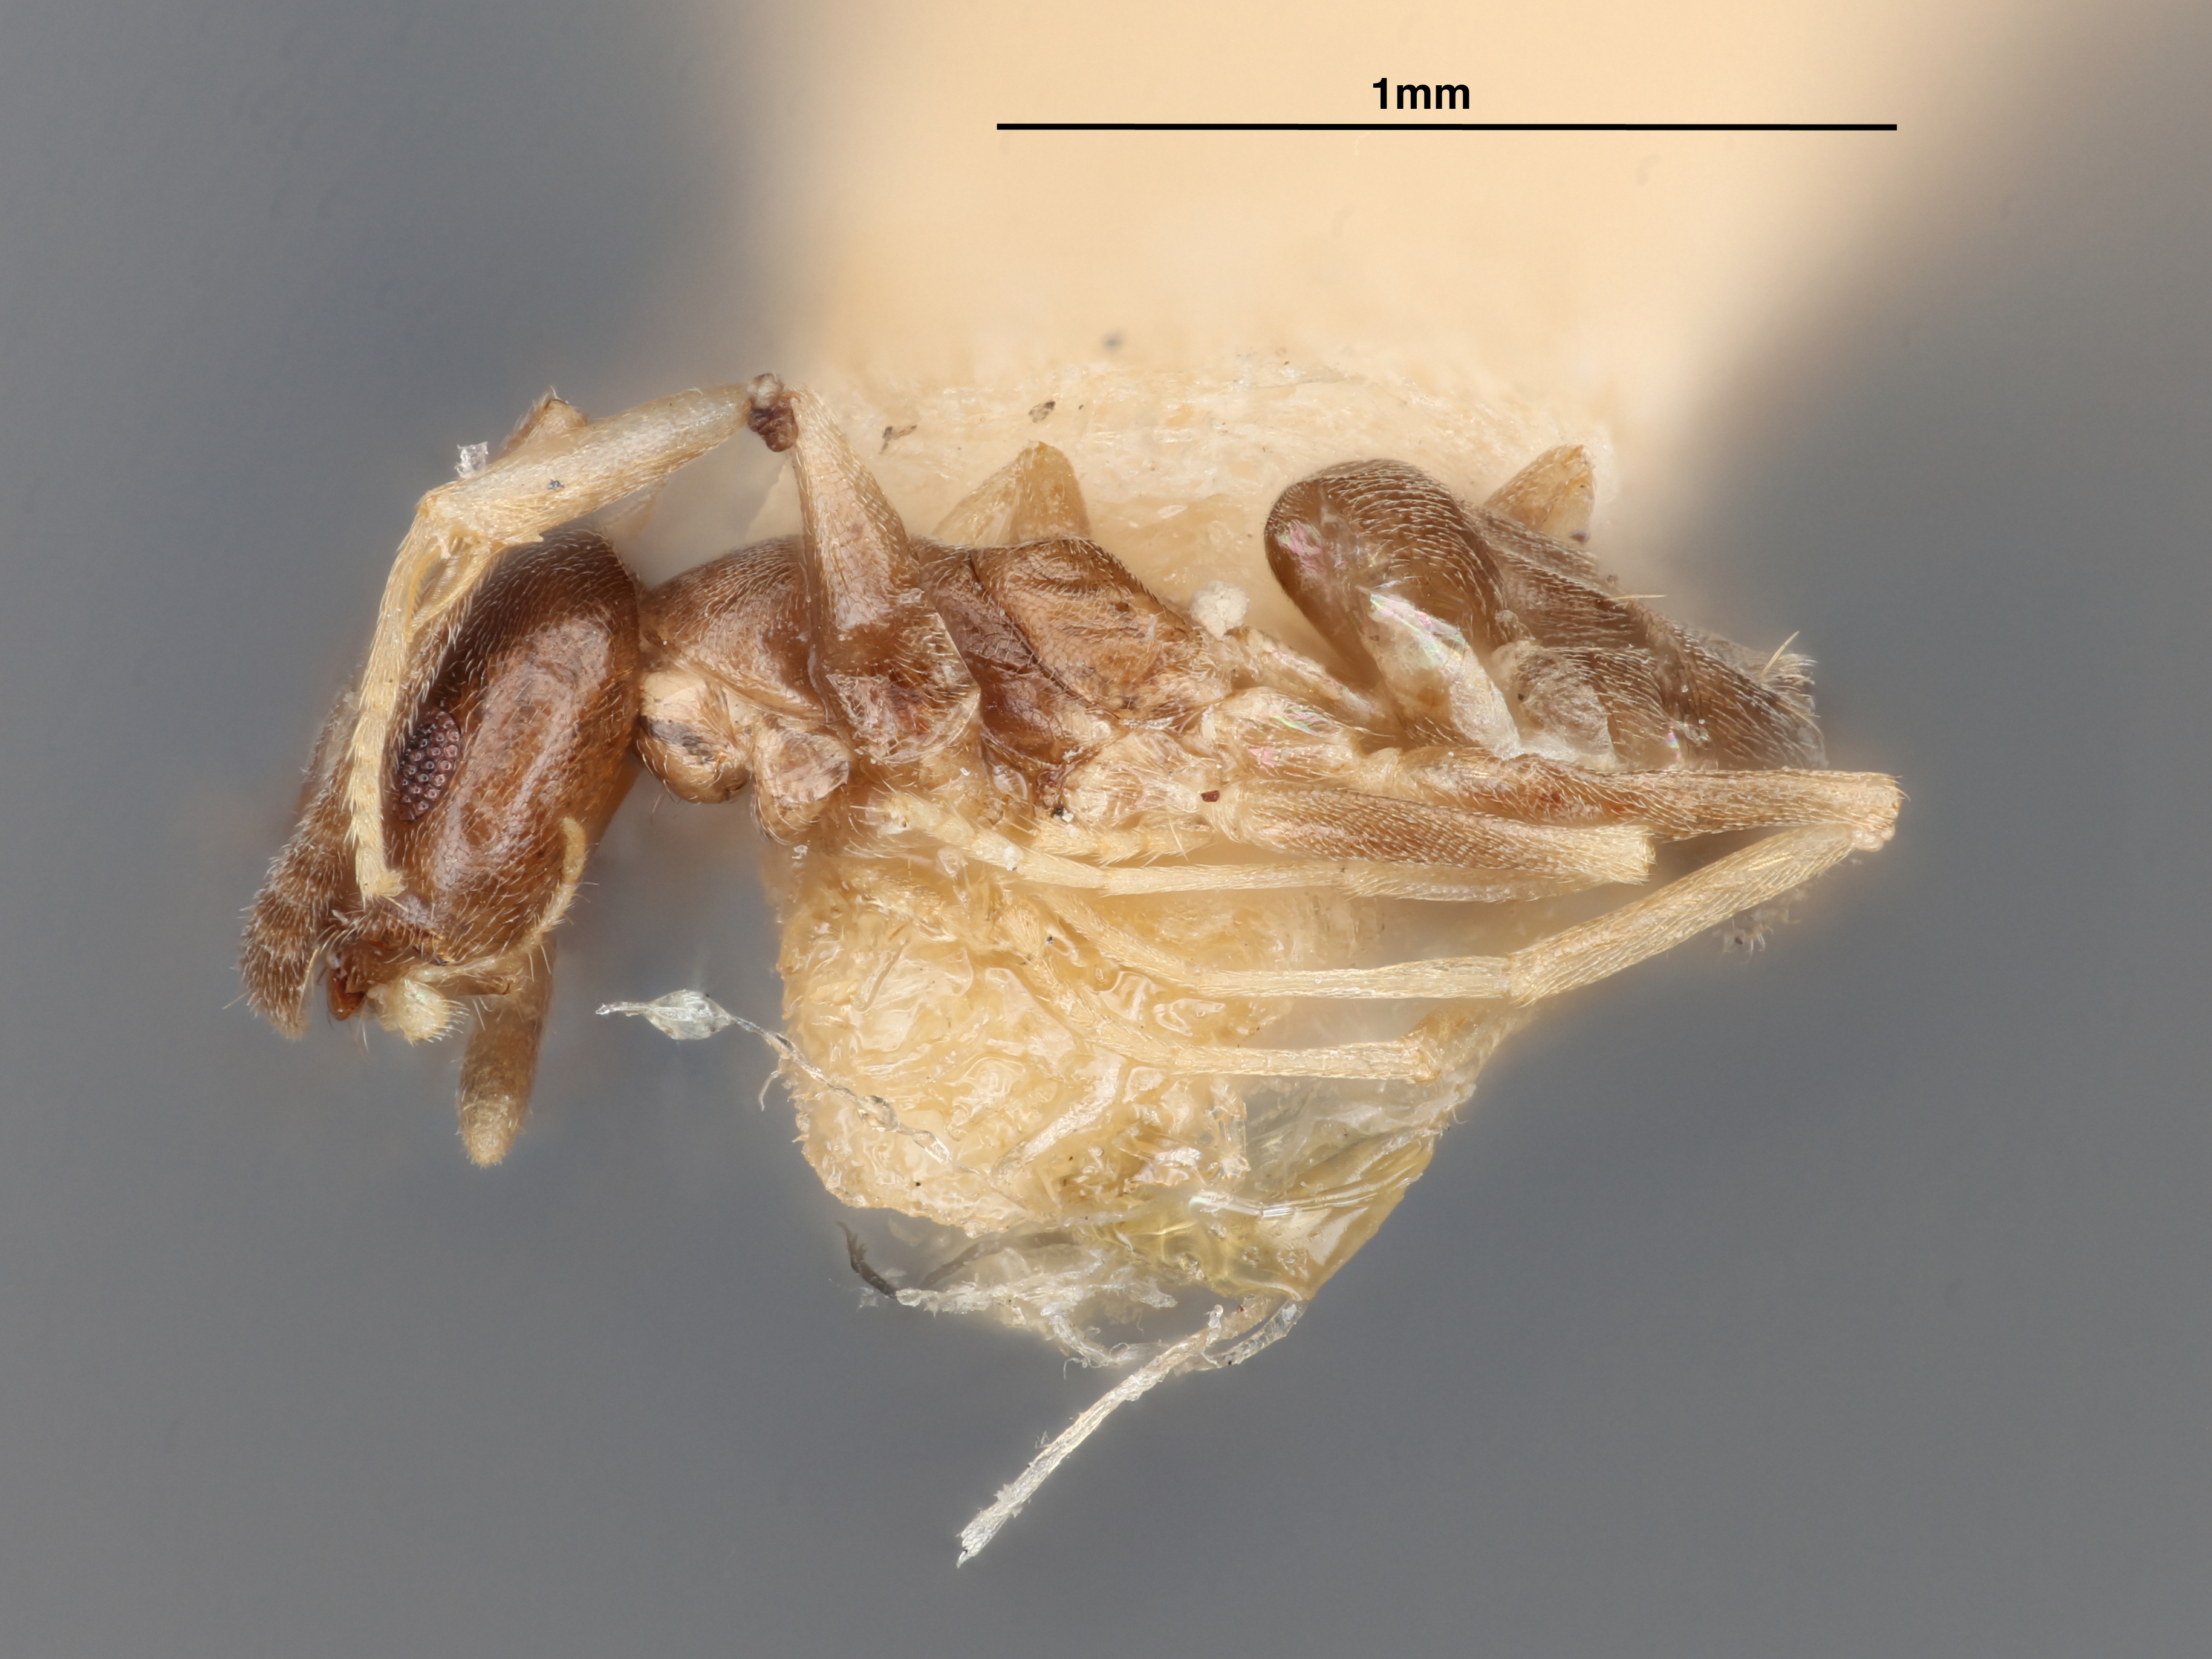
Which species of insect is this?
Tapinoma ramulorum
